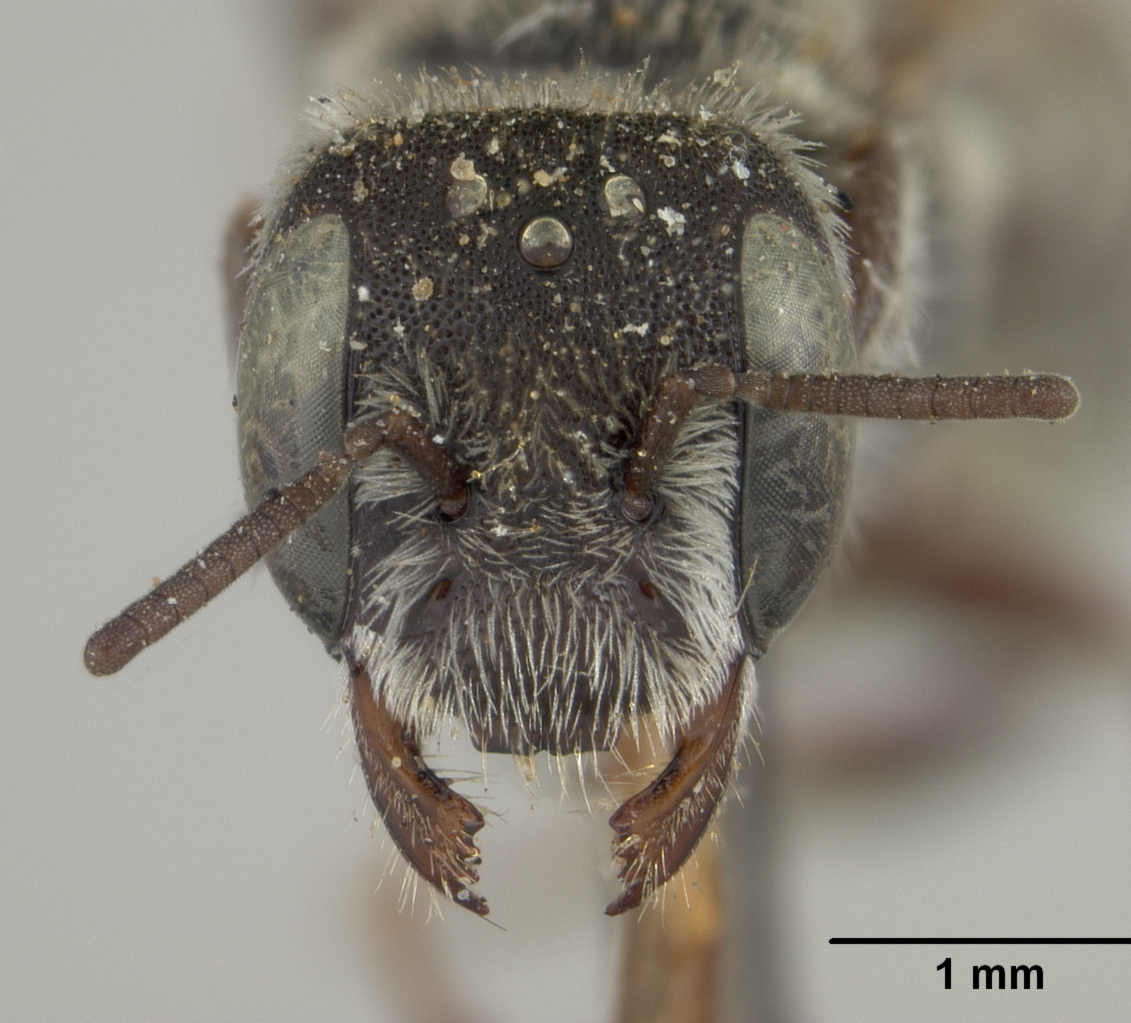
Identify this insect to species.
Ashmeadiella washingtonensis
